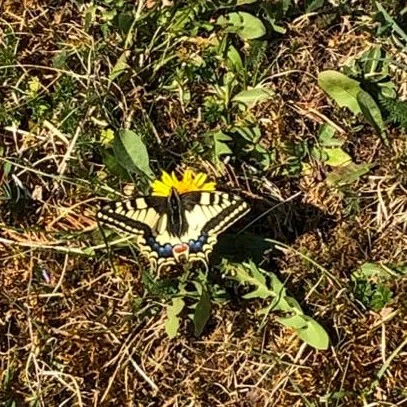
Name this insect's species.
Papilio machaon
